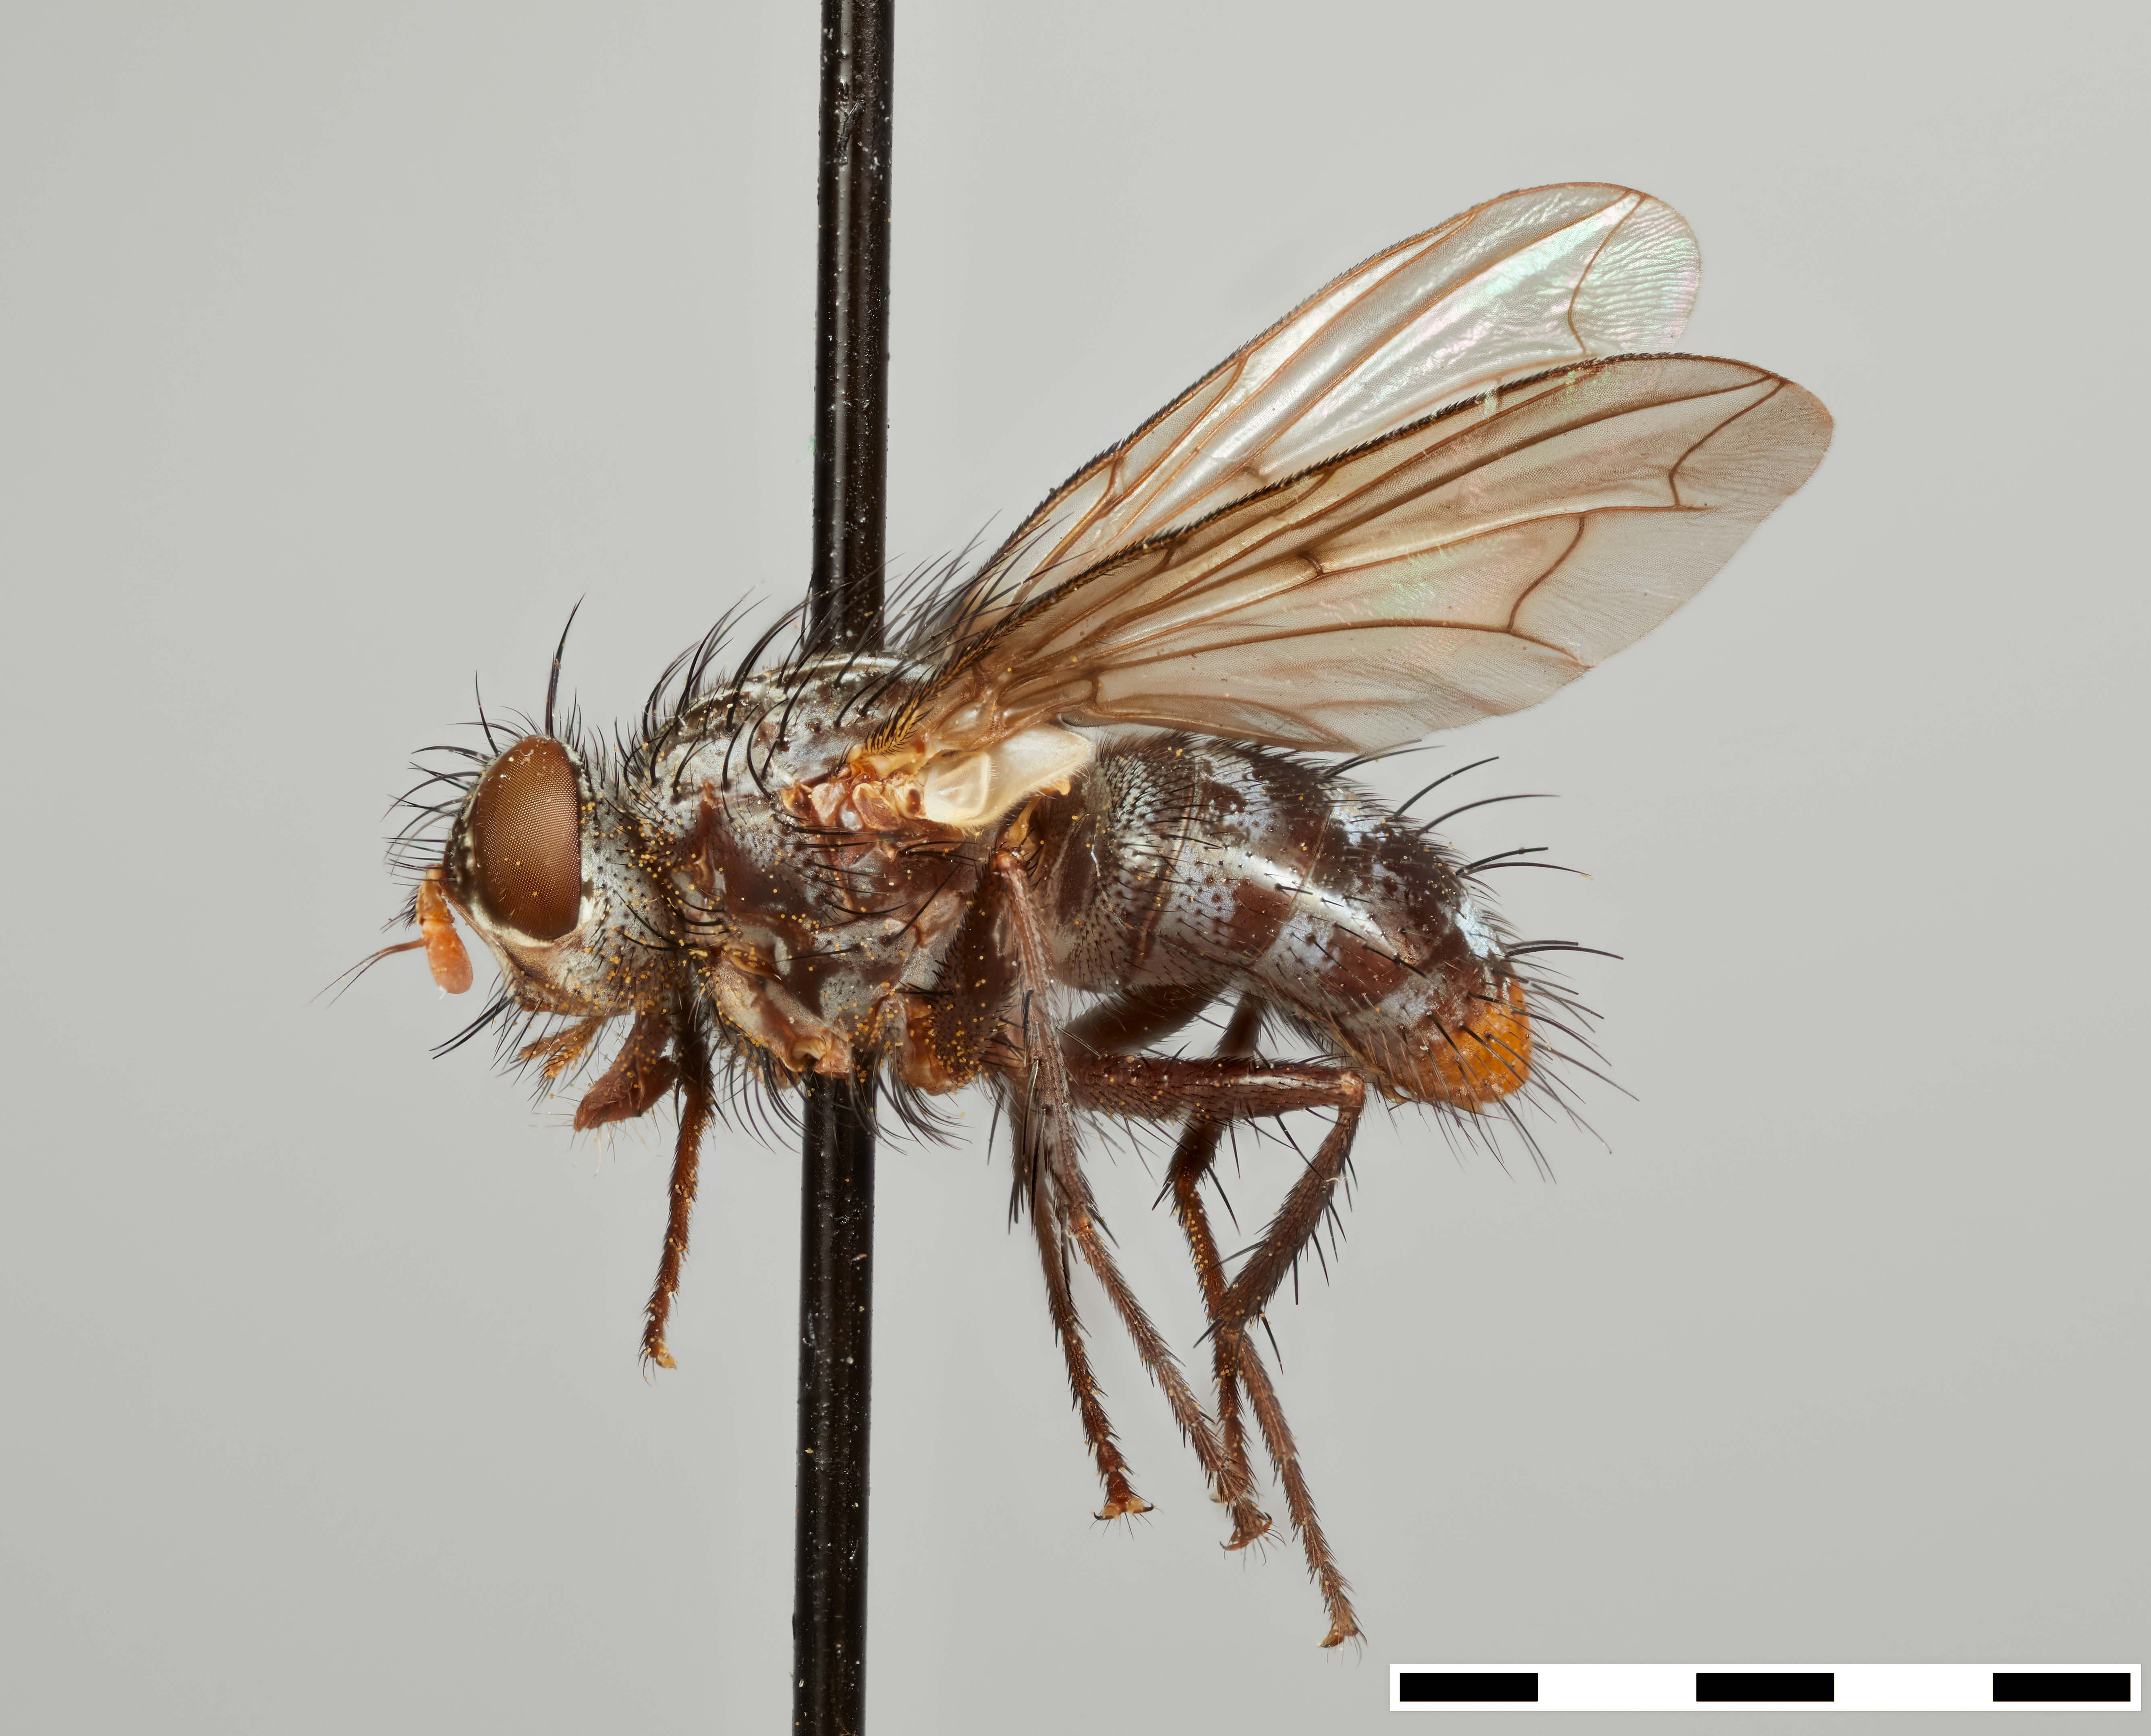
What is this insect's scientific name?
Xanthoernestia antennalis
